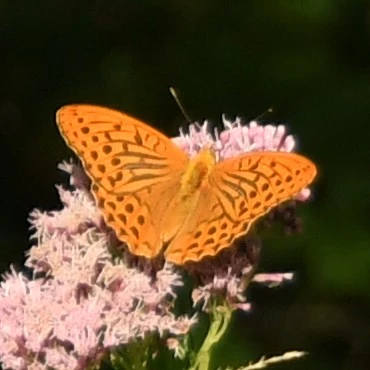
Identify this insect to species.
Argynnis paphia
